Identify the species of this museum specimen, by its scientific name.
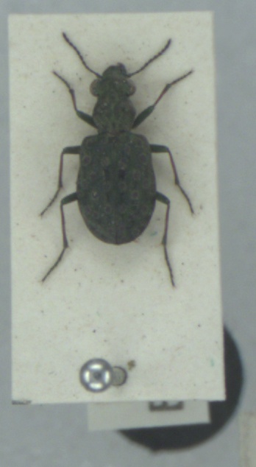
Elaphrus riparius
